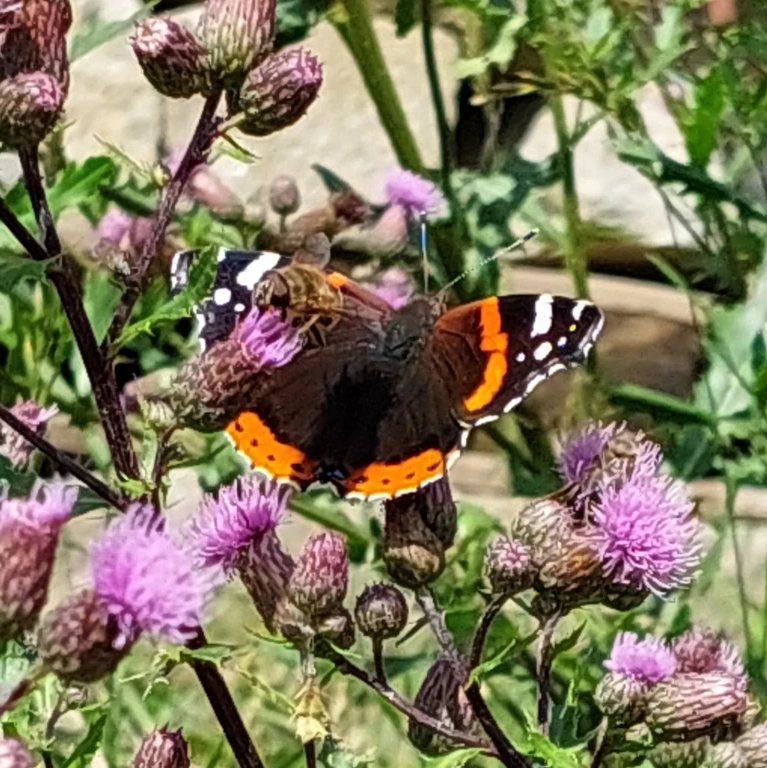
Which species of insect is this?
Vanessa atalanta
